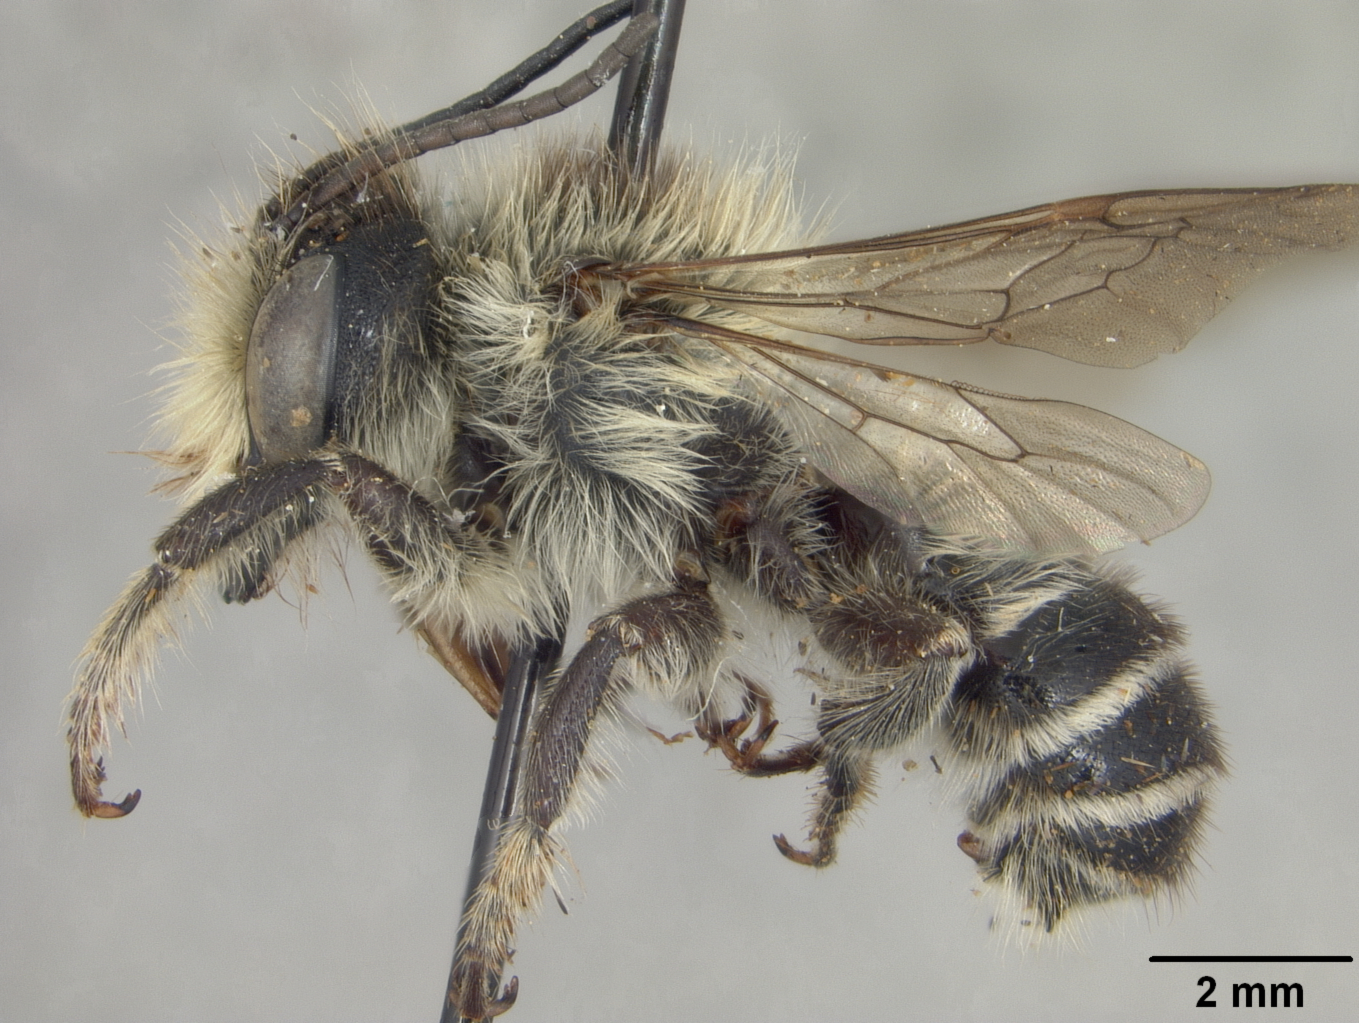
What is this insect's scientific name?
Megachile decipiens
